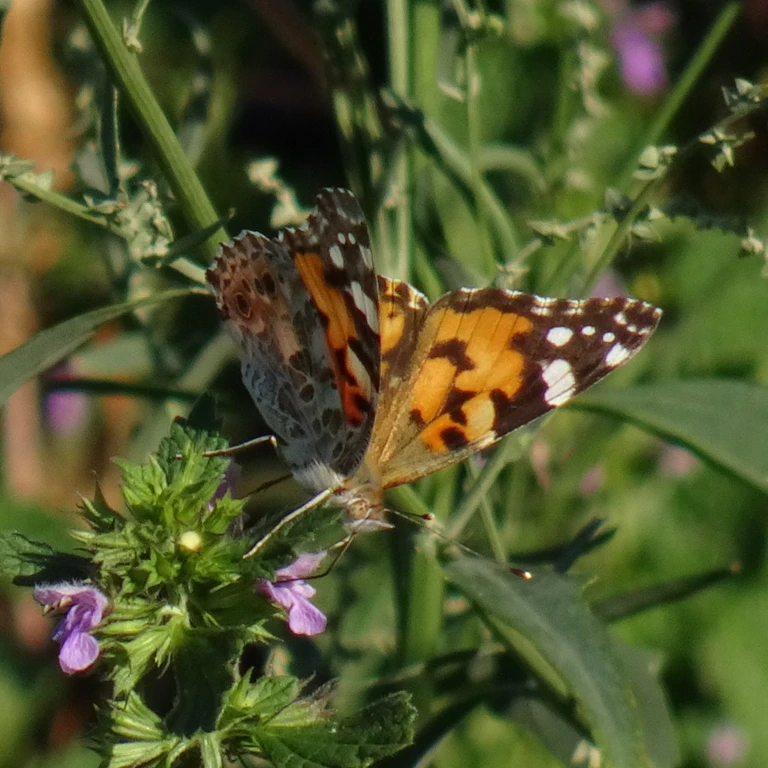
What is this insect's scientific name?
Vanessa cardui
